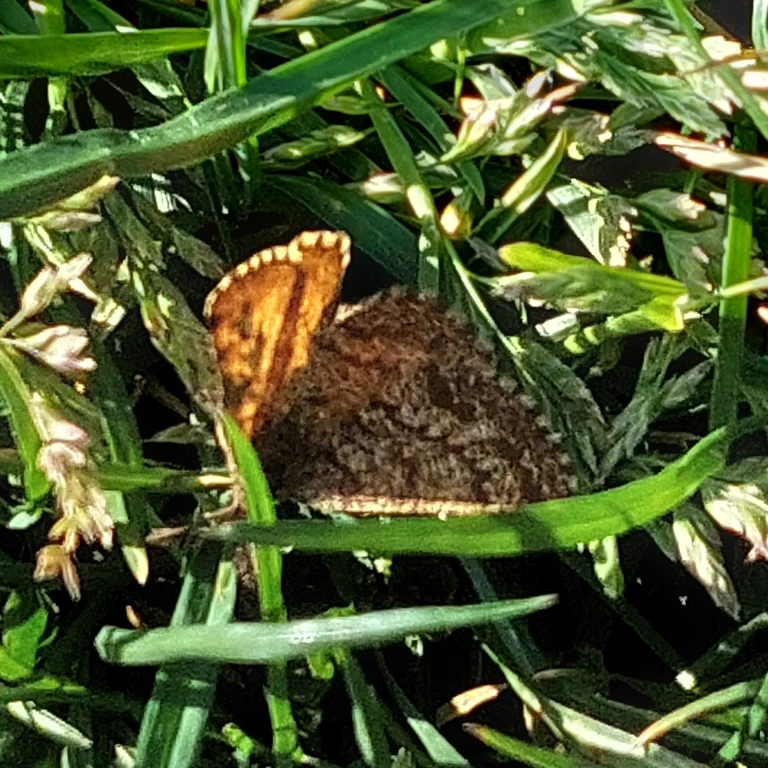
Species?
Ematurga atomaria
